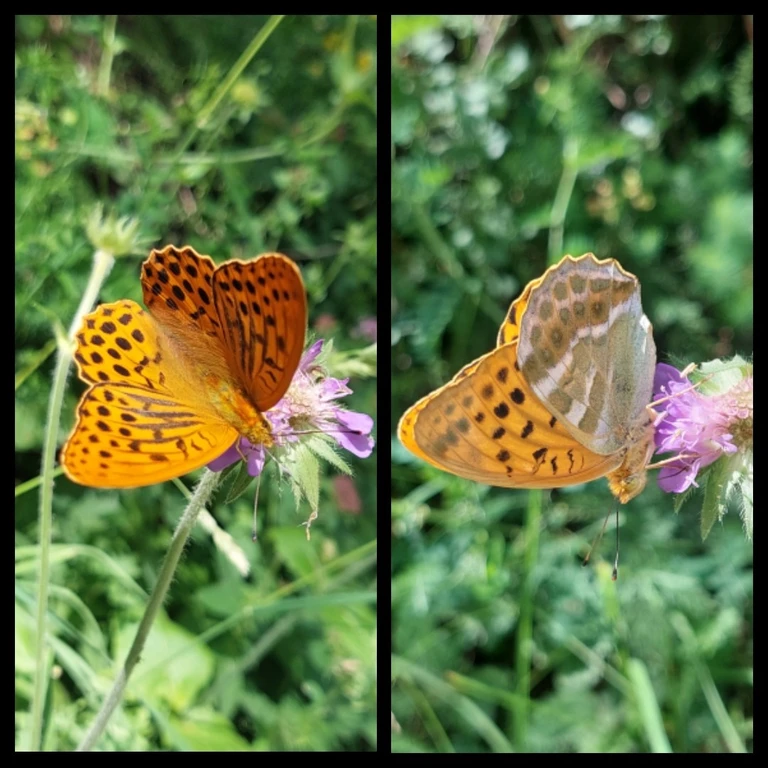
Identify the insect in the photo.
Argynnis paphia
